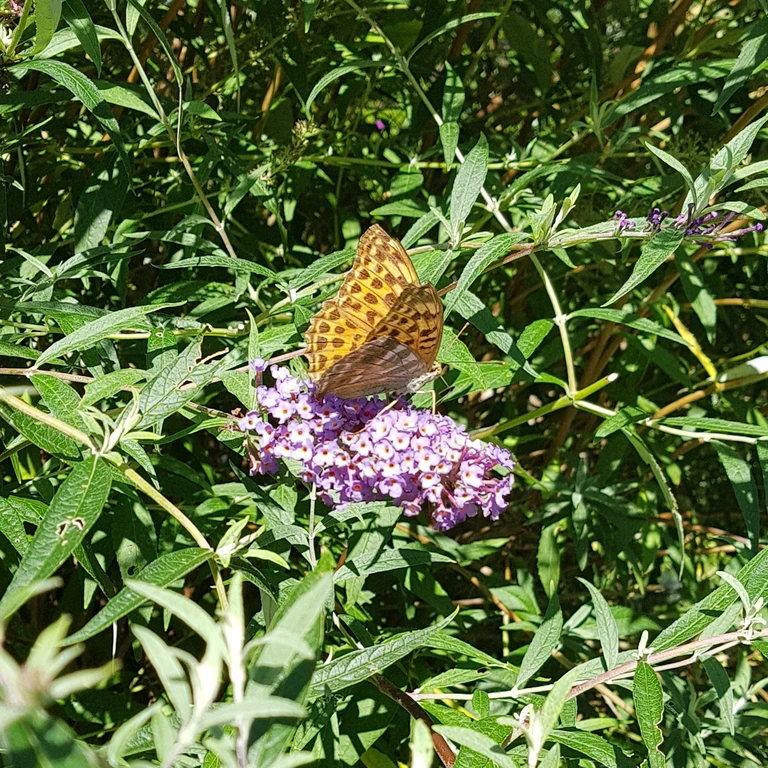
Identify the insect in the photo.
Argynnis paphia
